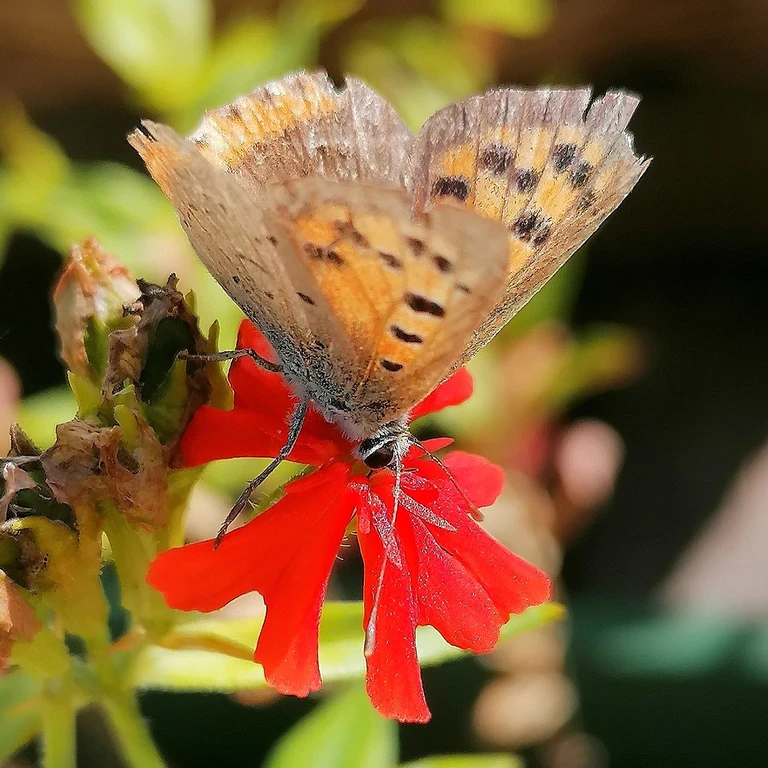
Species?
Lycaena phlaeas
